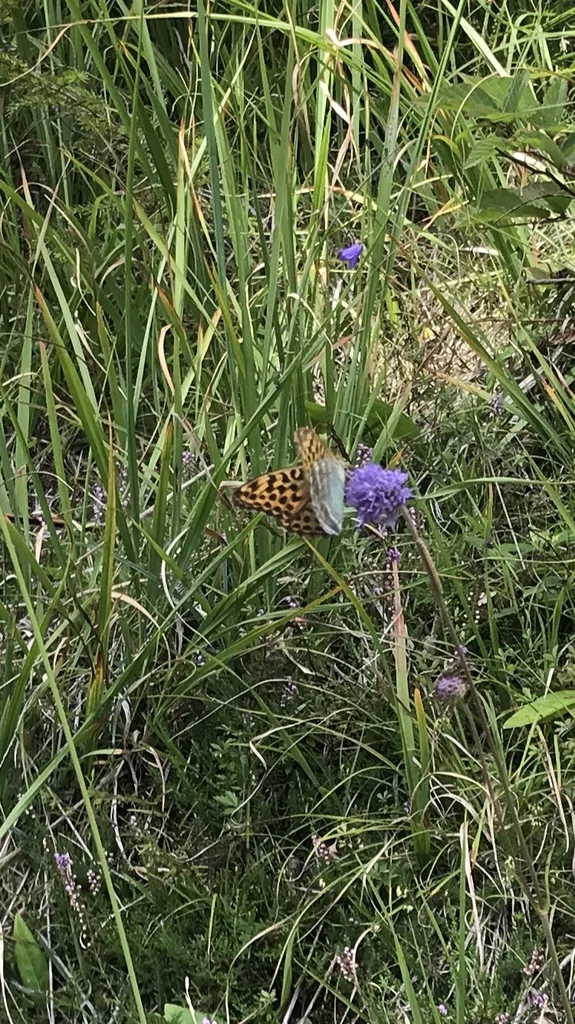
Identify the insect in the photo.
Argynnis paphia
